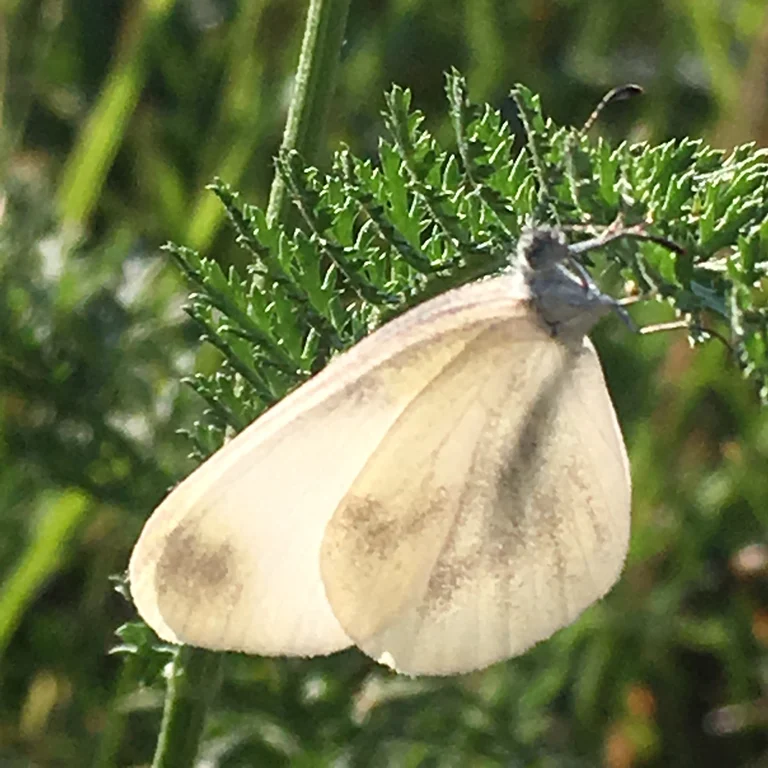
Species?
Leptidea sinapis/juvernica
